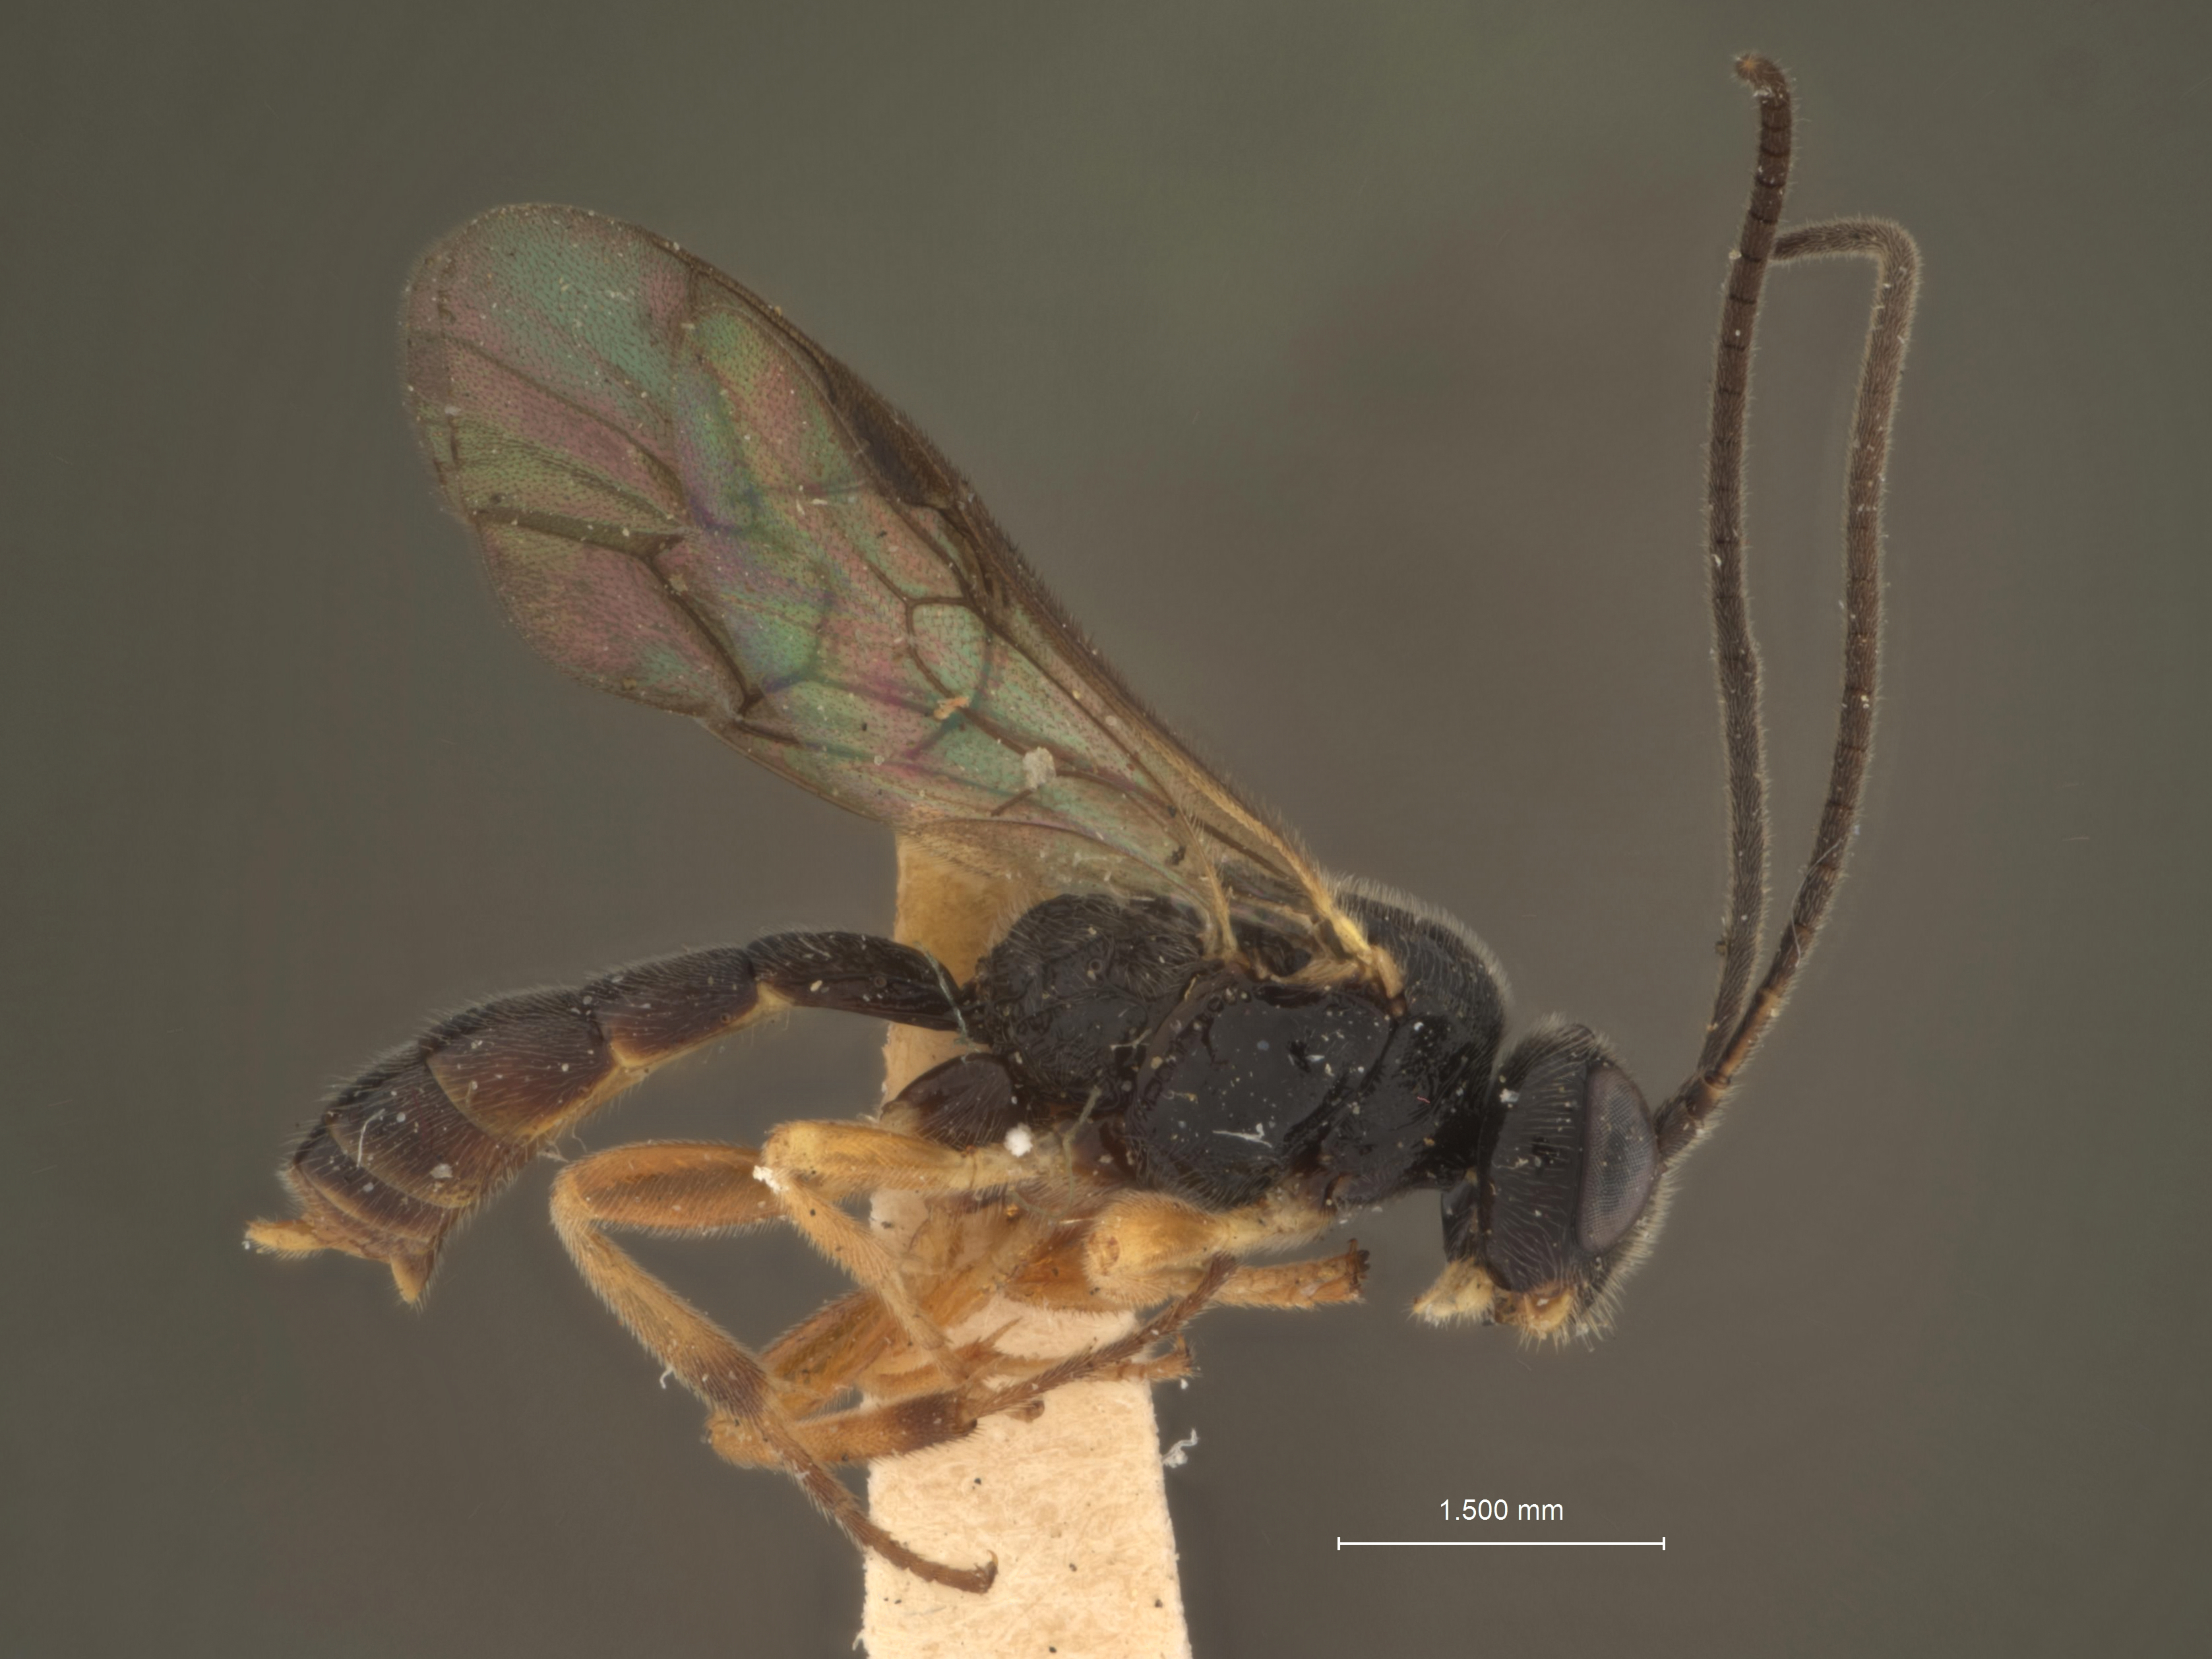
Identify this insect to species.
Trematopygus eriocampoididis
